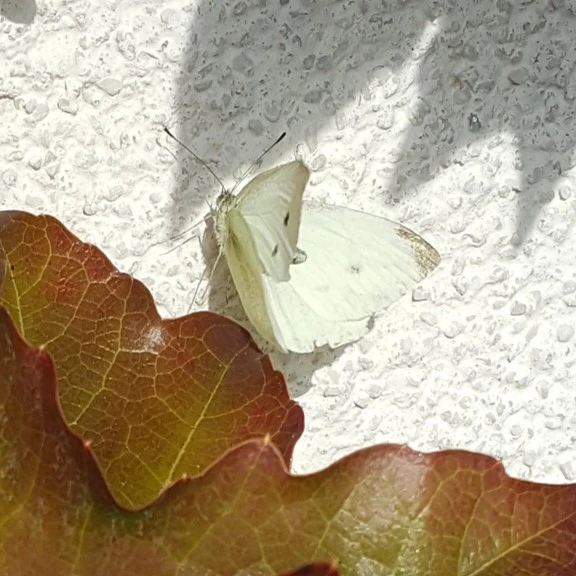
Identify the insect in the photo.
Pieris rapae
